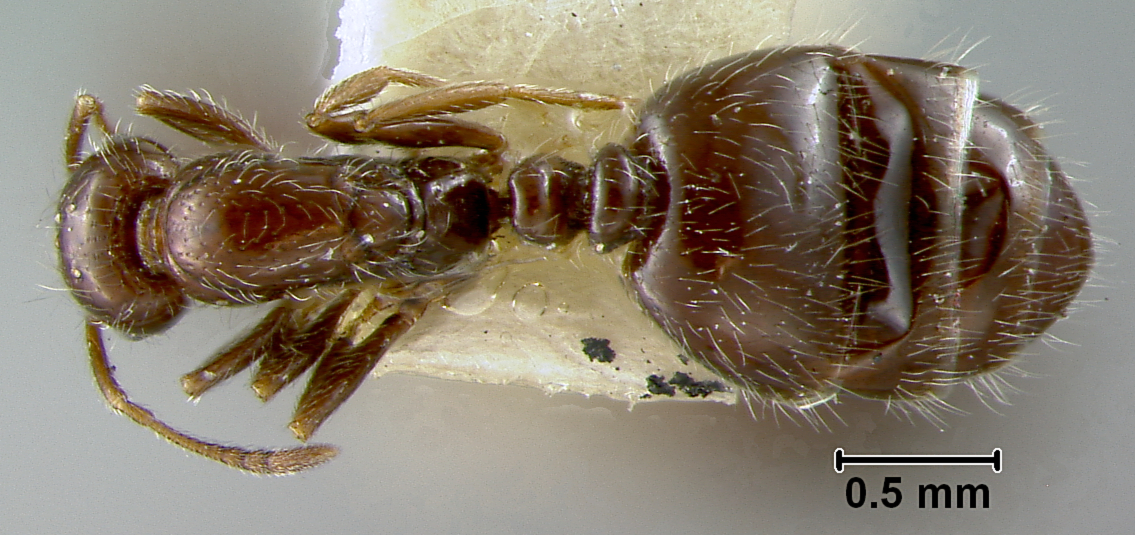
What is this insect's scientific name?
Monomorium minutum
